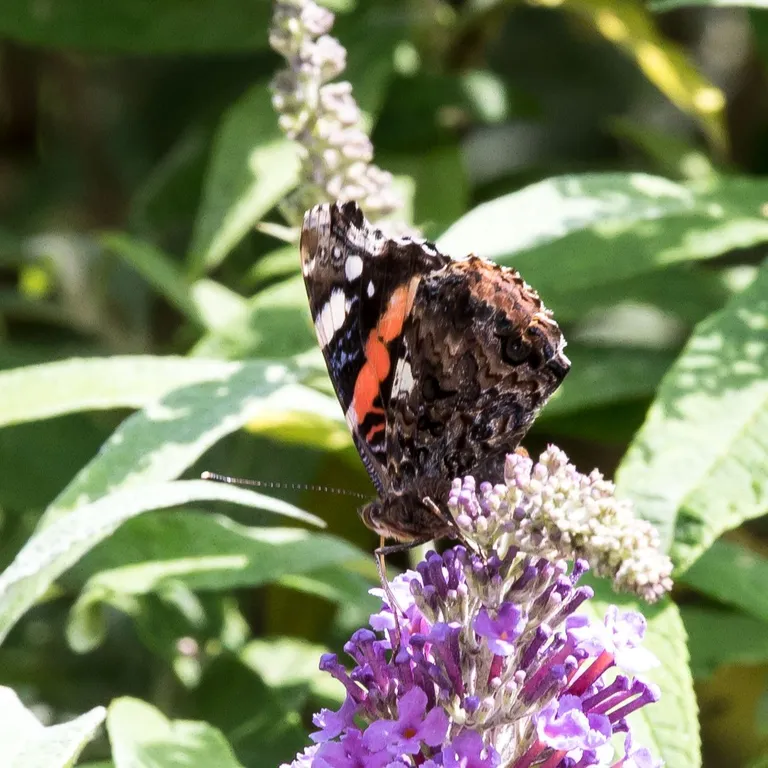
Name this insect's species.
Vanessa atalanta
